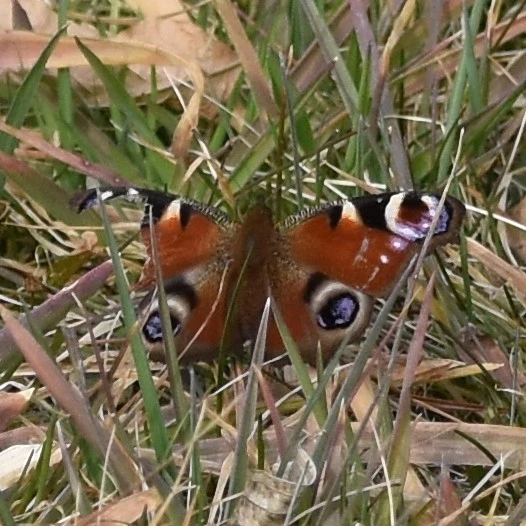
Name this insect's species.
Aglais io
